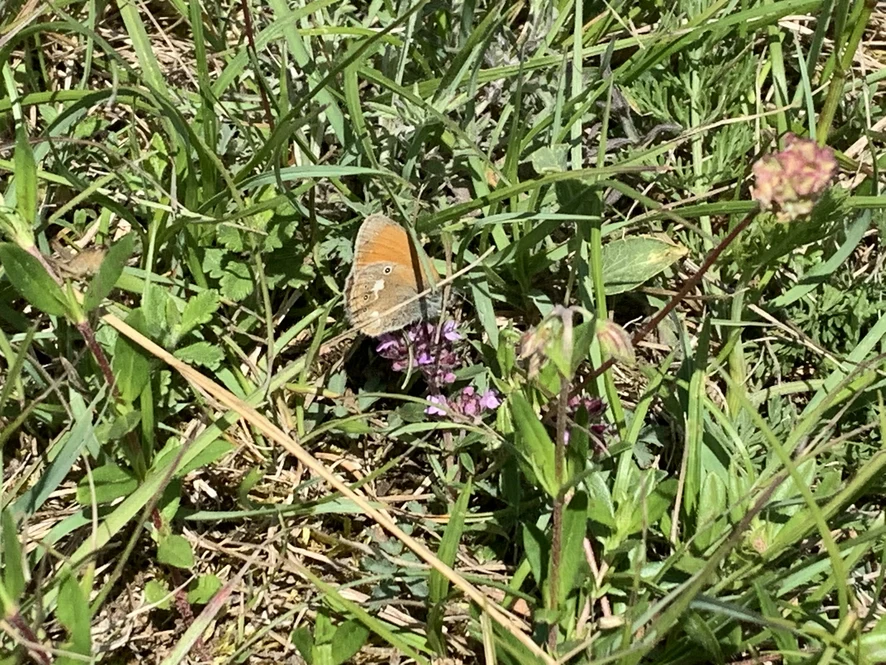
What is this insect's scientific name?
Coenonympha glycerion (also Coenonympha iphis)
